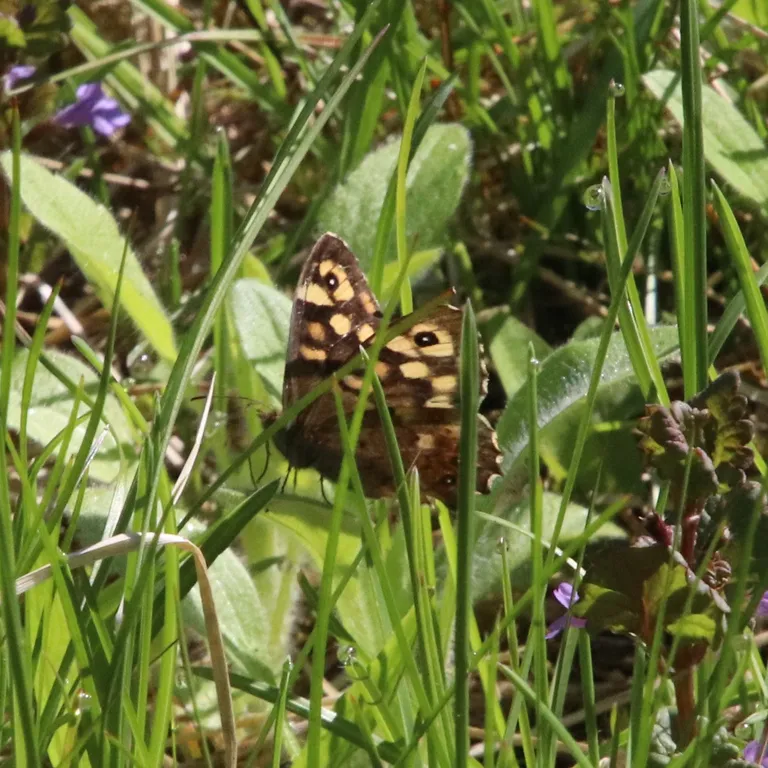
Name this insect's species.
Pararge aegeria
